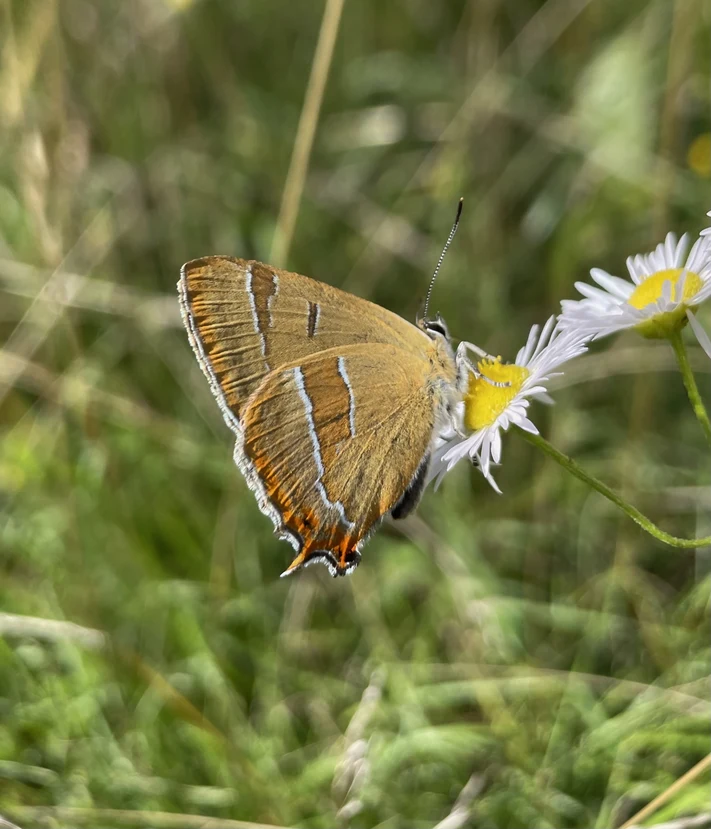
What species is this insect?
Thecla betulae
